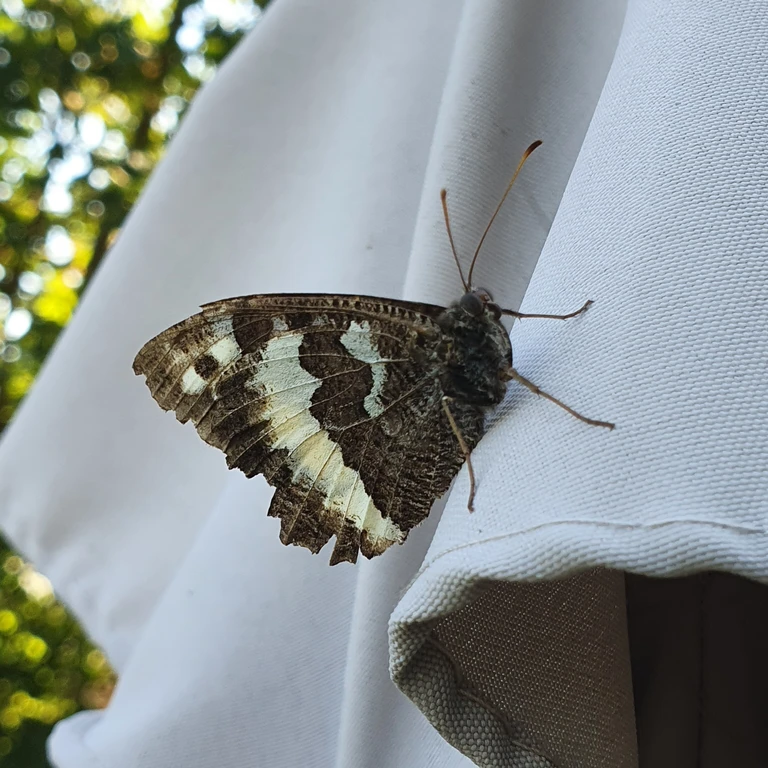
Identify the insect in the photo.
Brintesia circe
